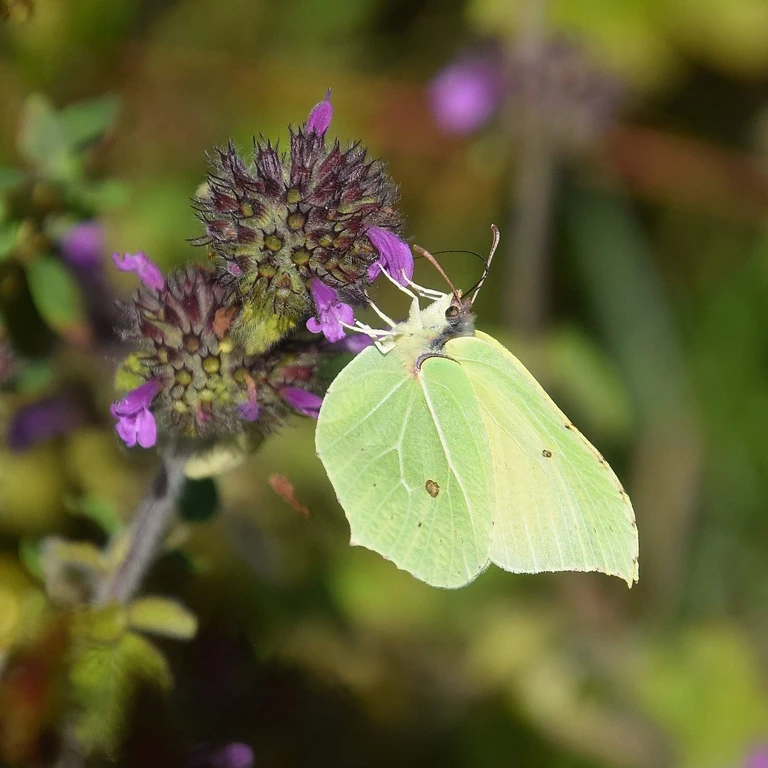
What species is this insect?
Gonepteryx rhamni
